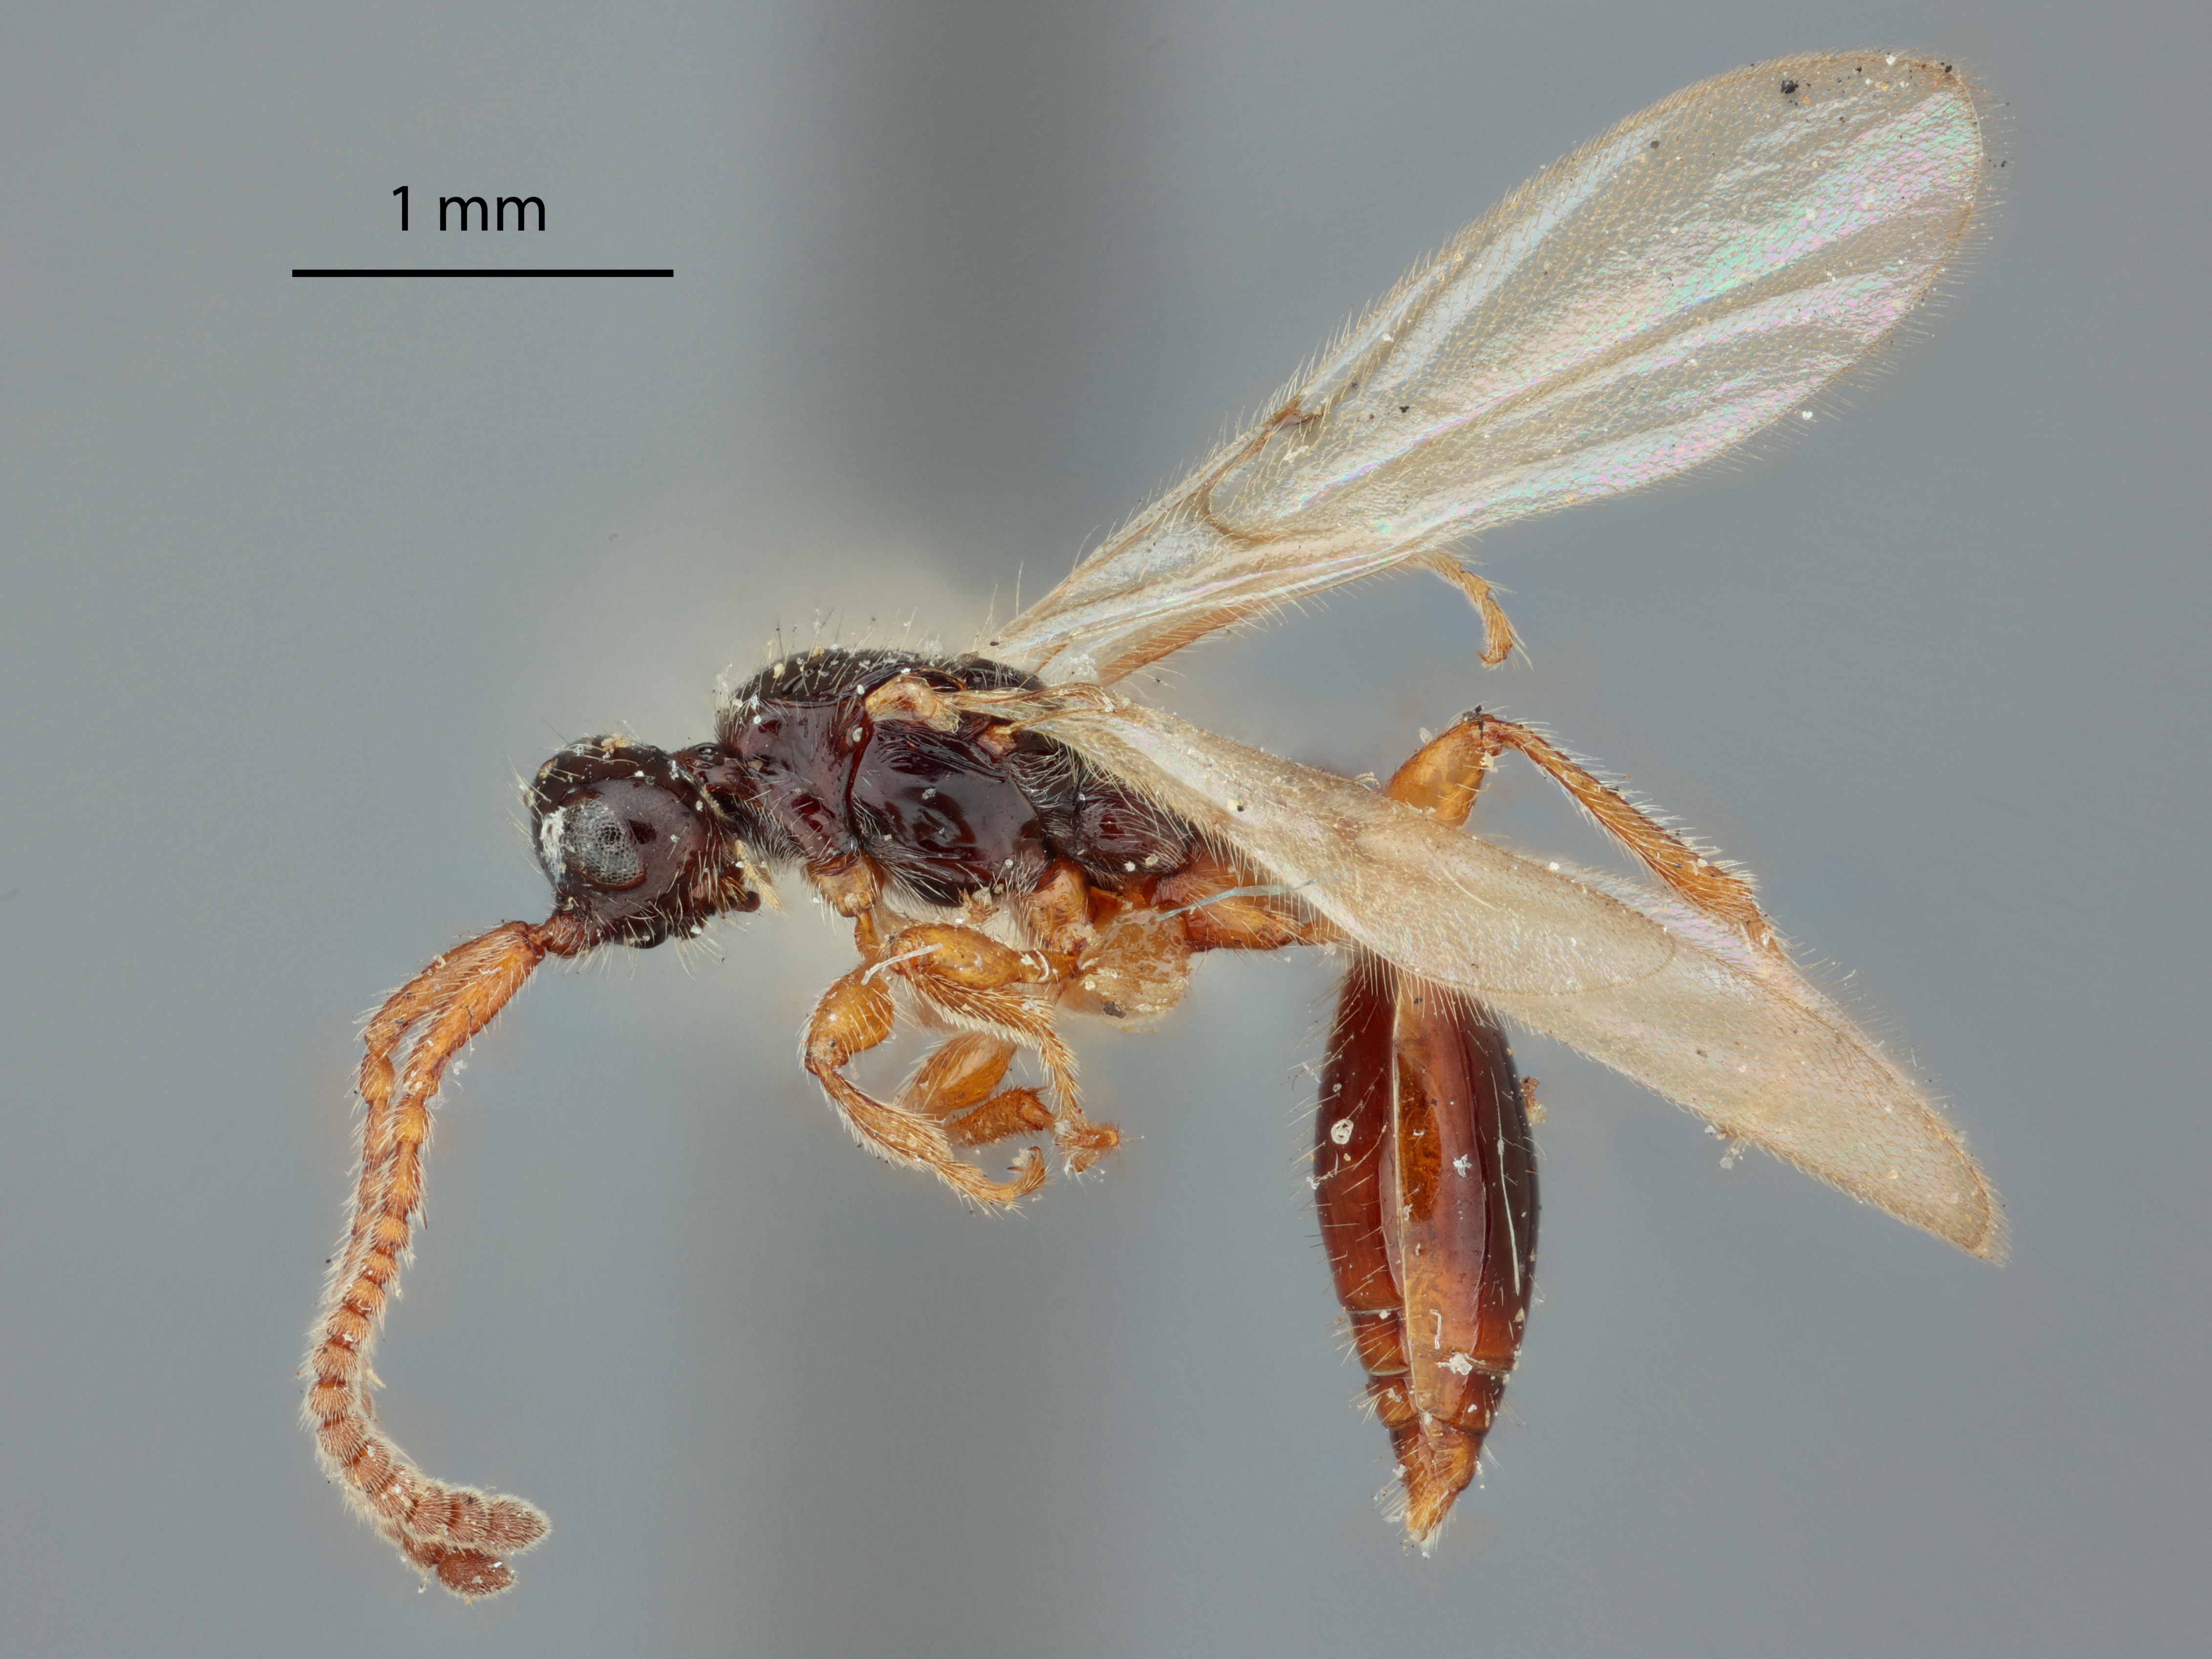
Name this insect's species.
Psilomma columbianum
